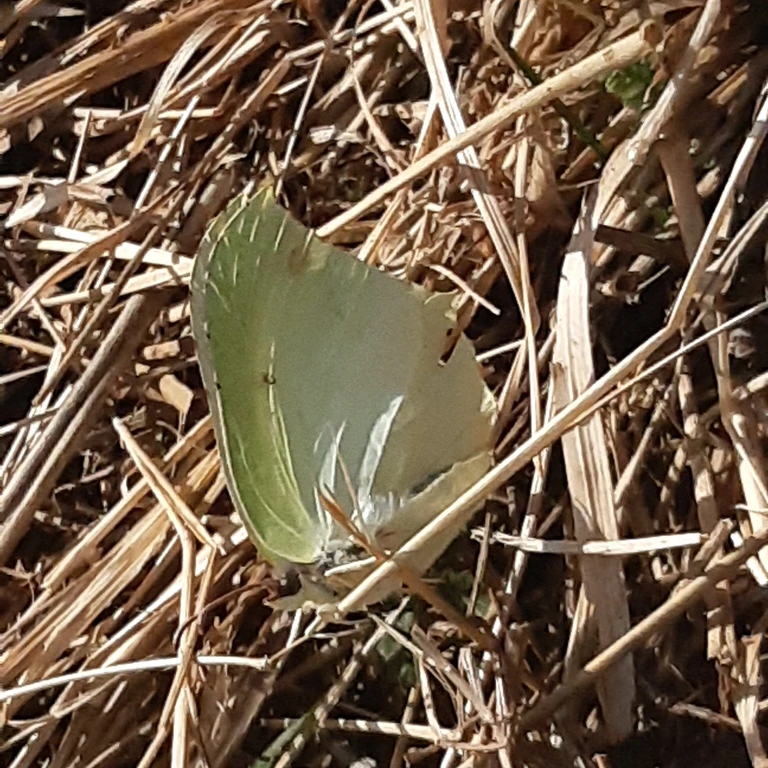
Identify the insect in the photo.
Gonepteryx rhamni
